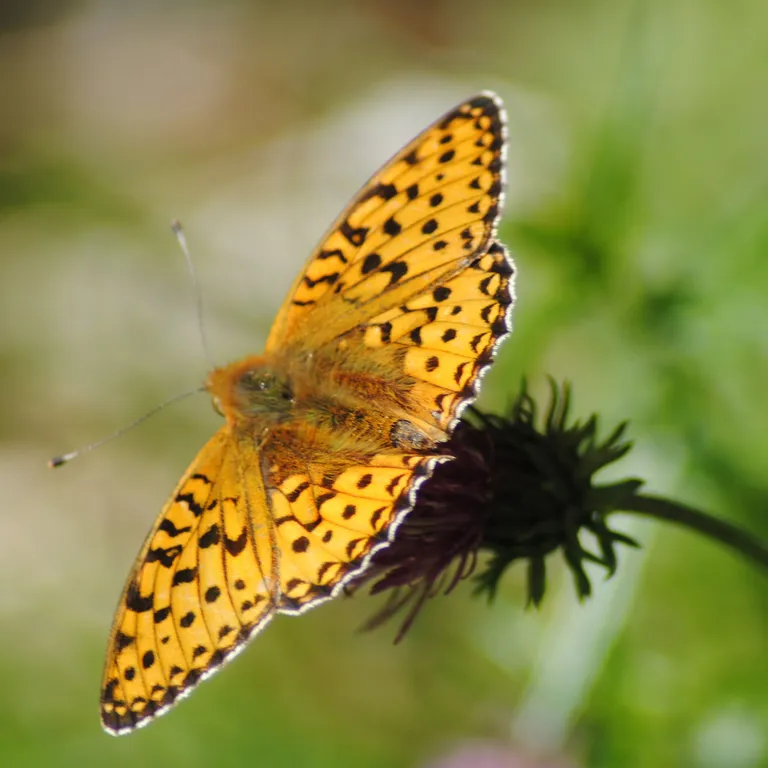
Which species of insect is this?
Speyeria aglaja
